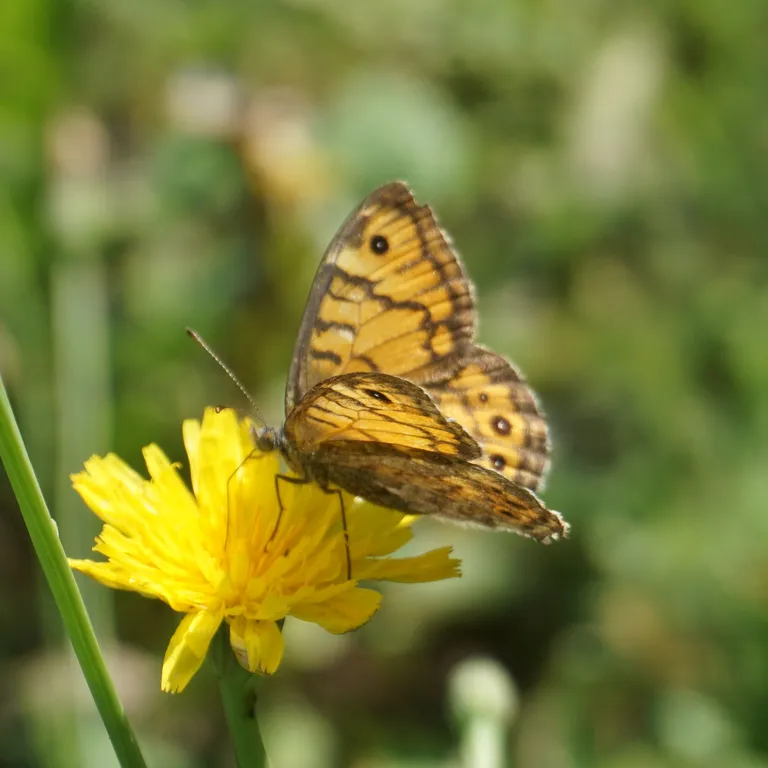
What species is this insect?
Lasiommata megera (also Pararge megera)
